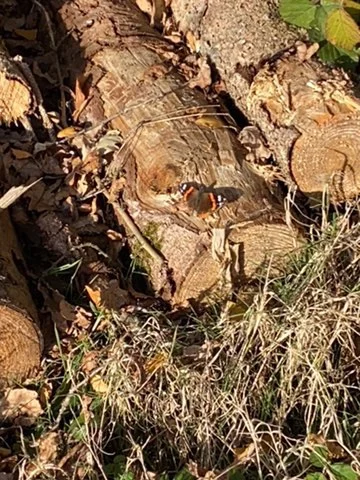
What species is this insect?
Vanessa atalanta
